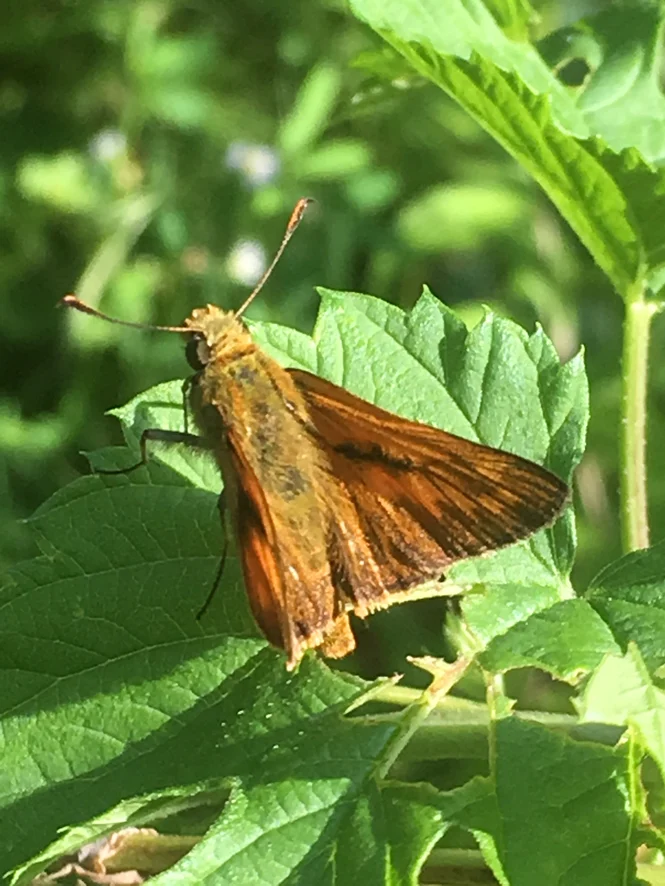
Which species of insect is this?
Ochlodes sylvanus (also Ochlodes venata)
